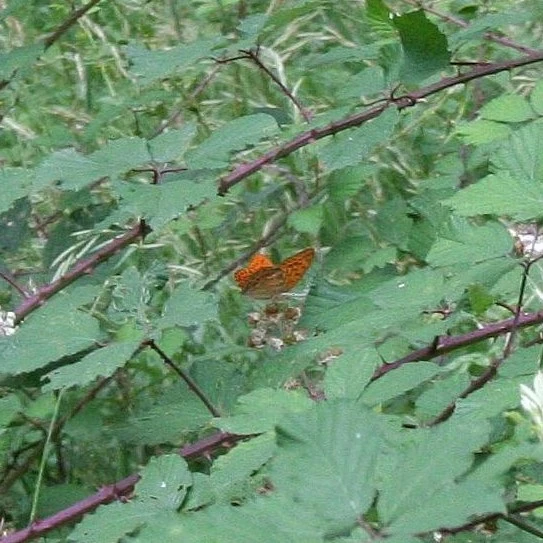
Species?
Argynnis paphia
